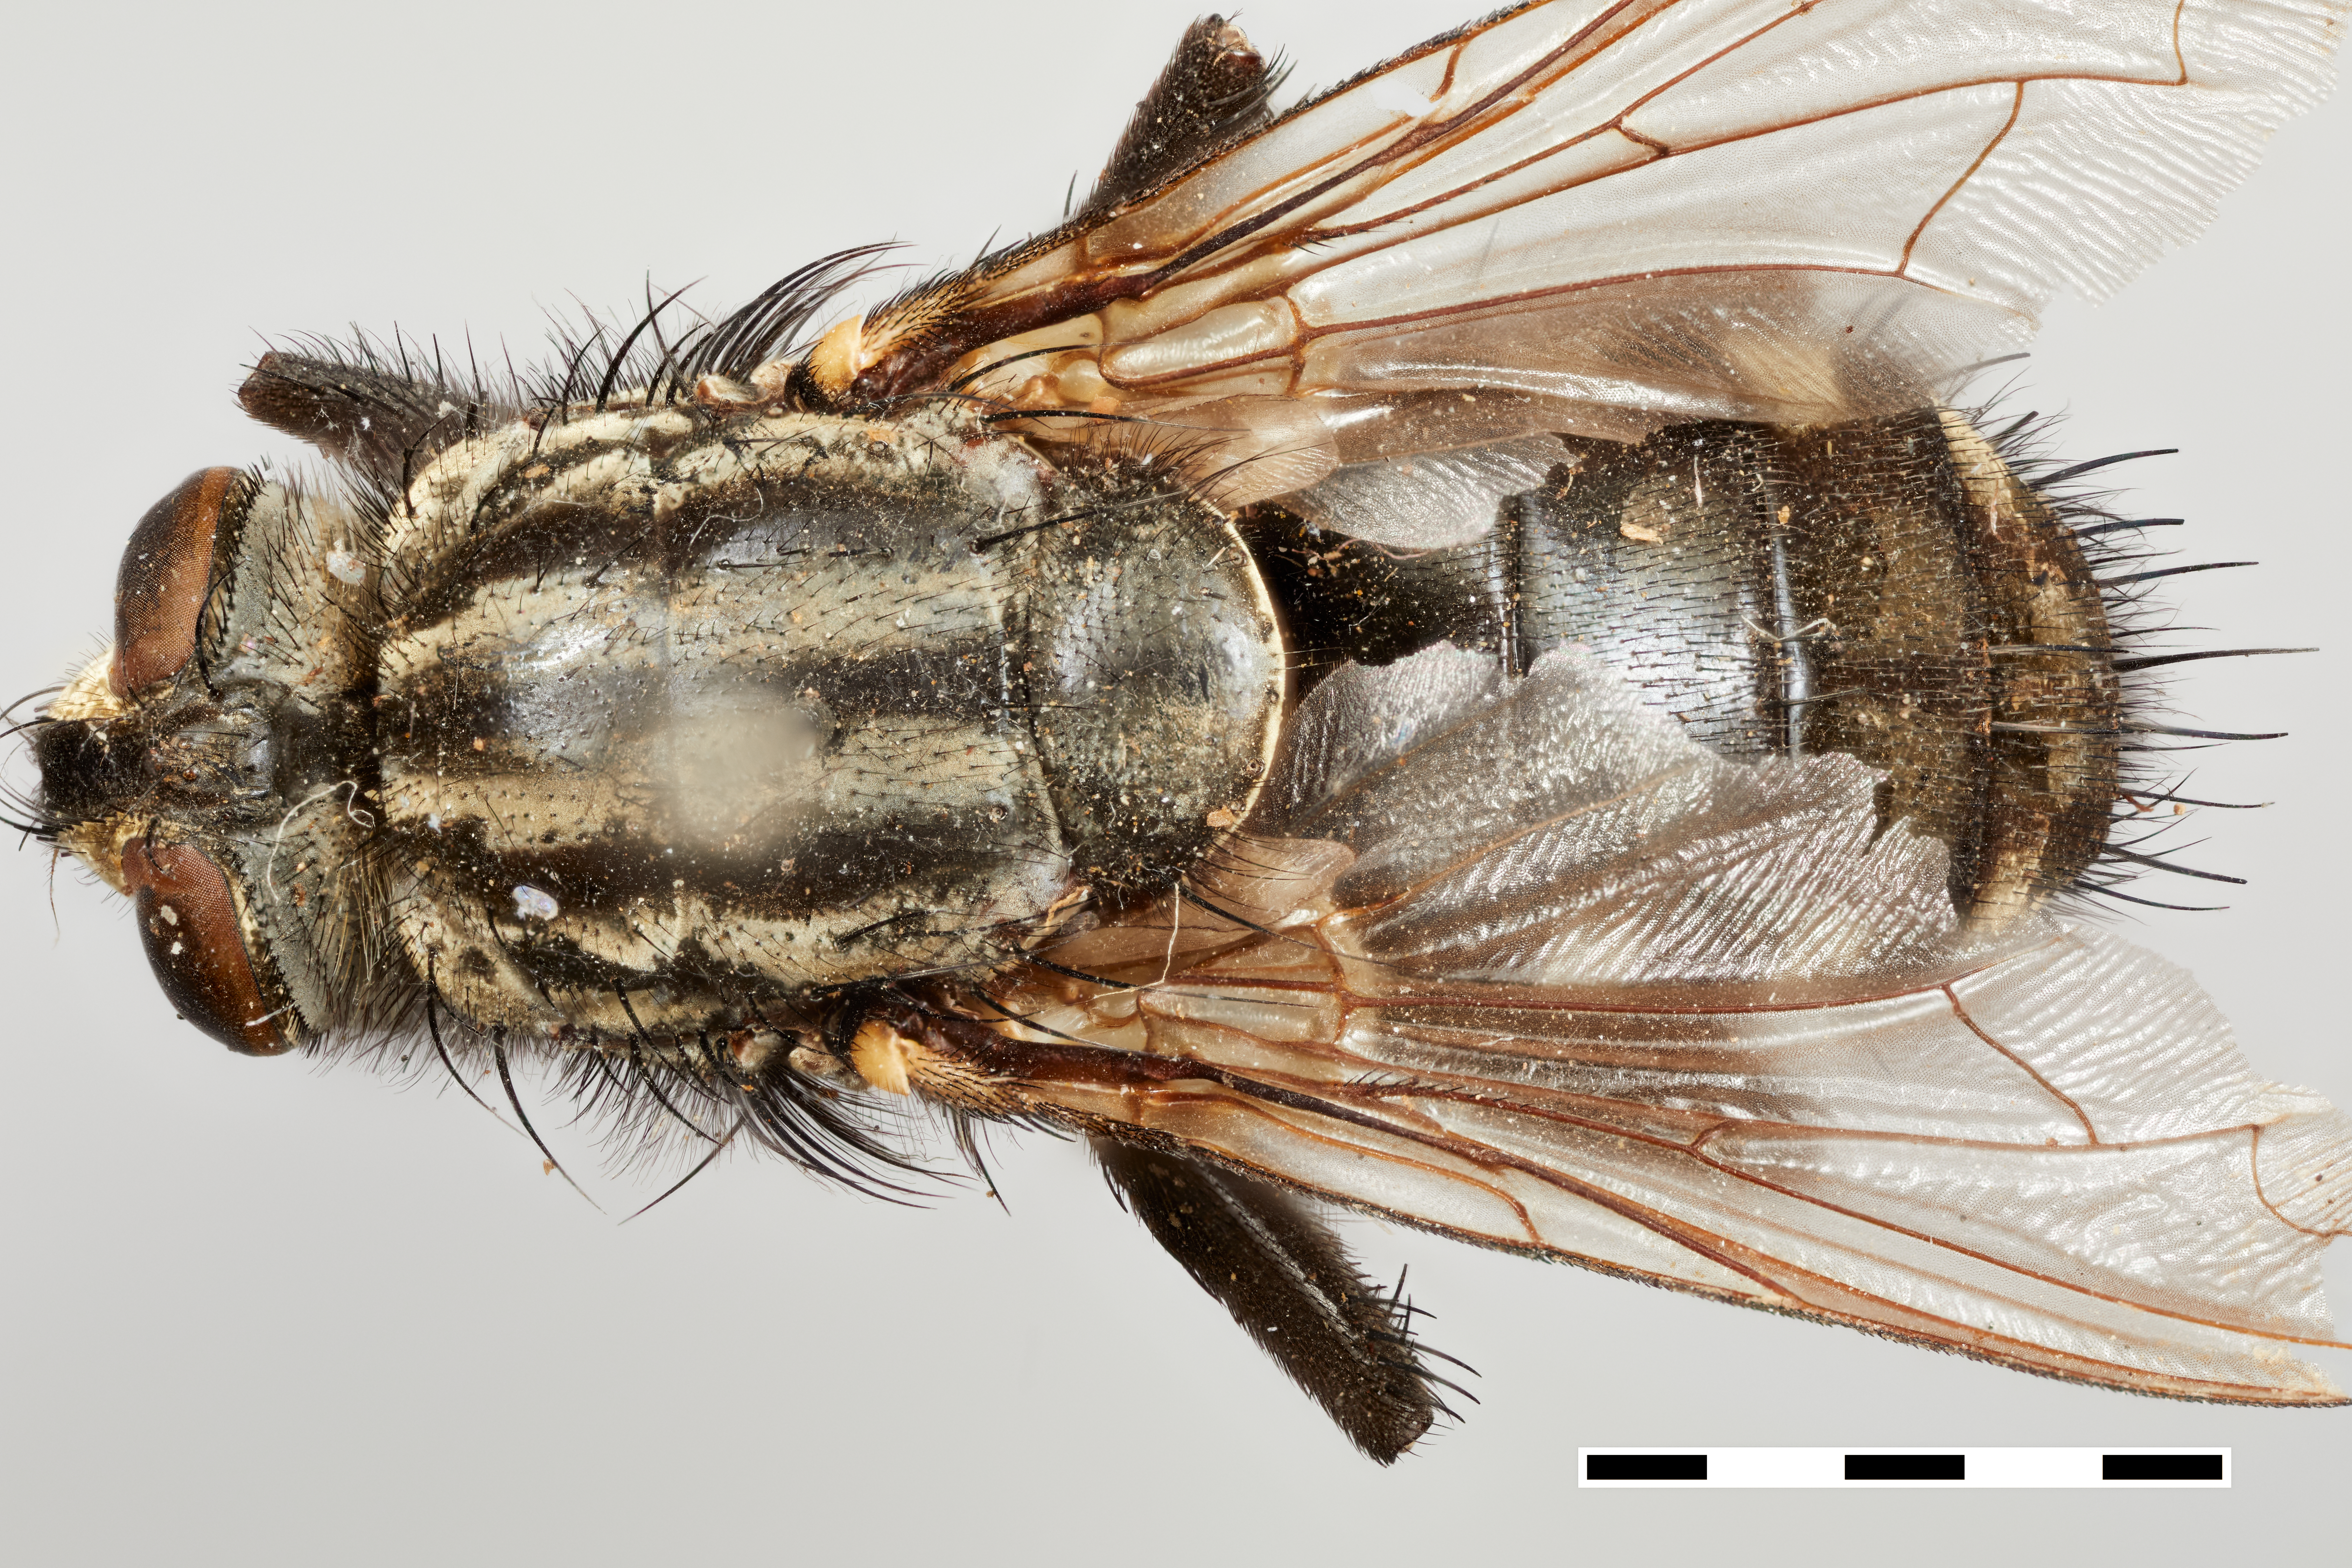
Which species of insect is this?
Sarcophaga subvicina
